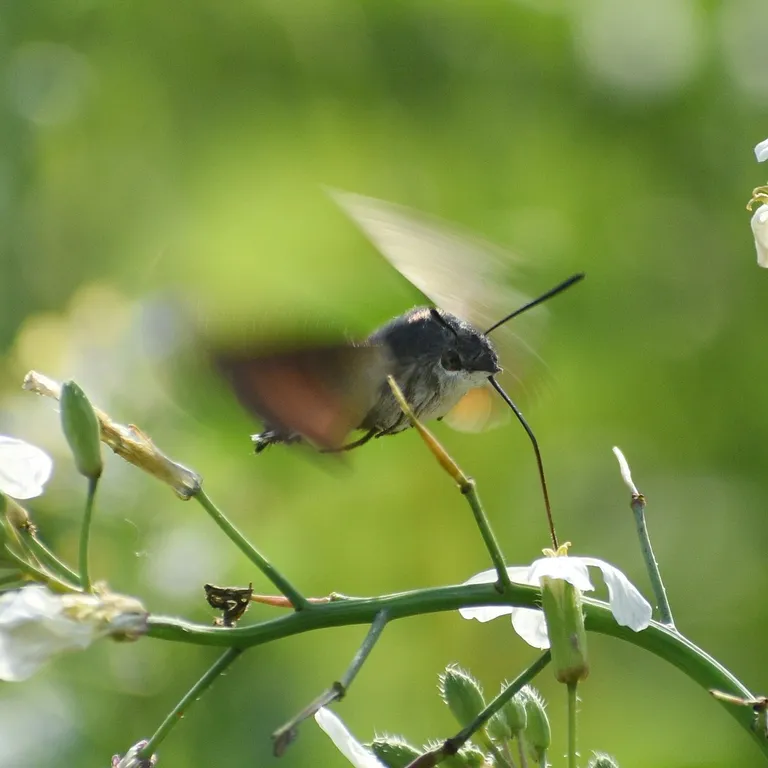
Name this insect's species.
Macroglossum stellatarum
